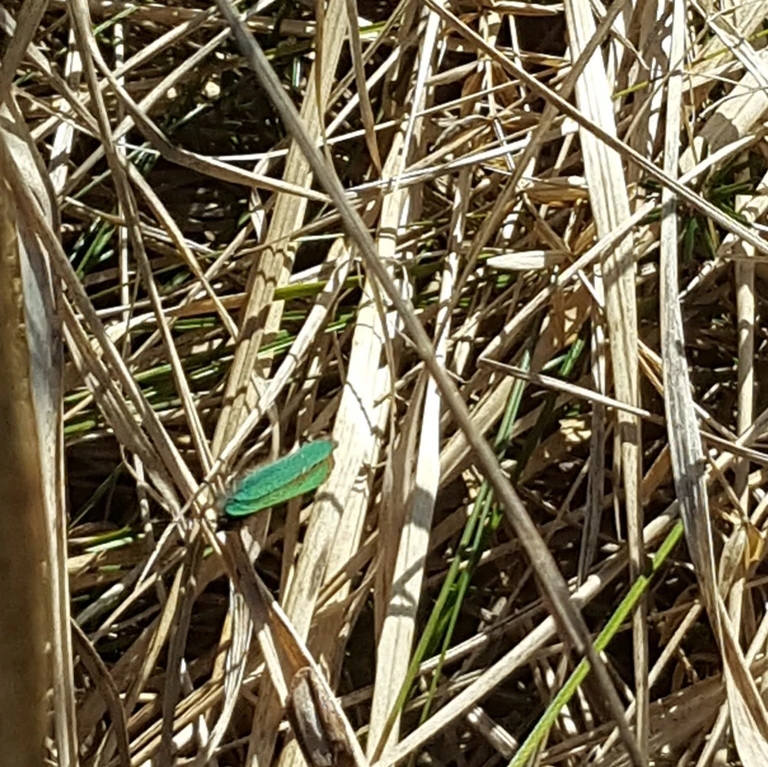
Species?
Callophrys rubi
